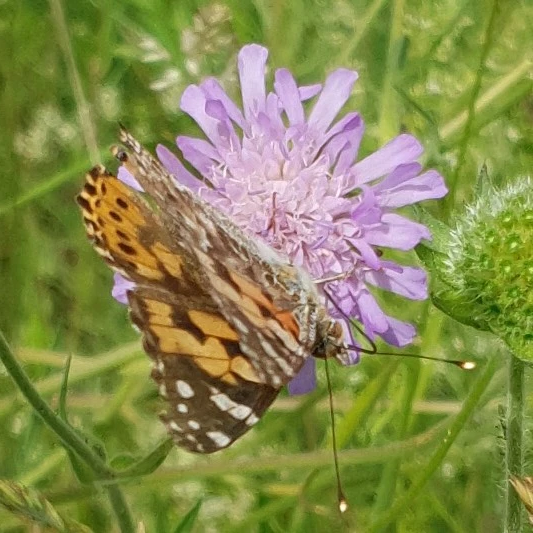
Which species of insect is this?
Vanessa cardui
